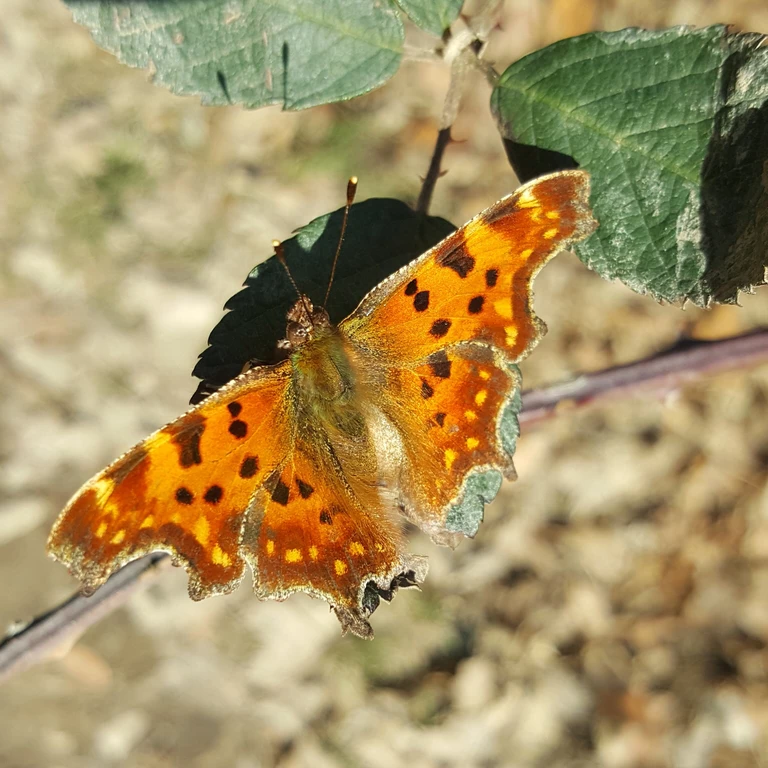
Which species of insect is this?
Polygonia c-album
